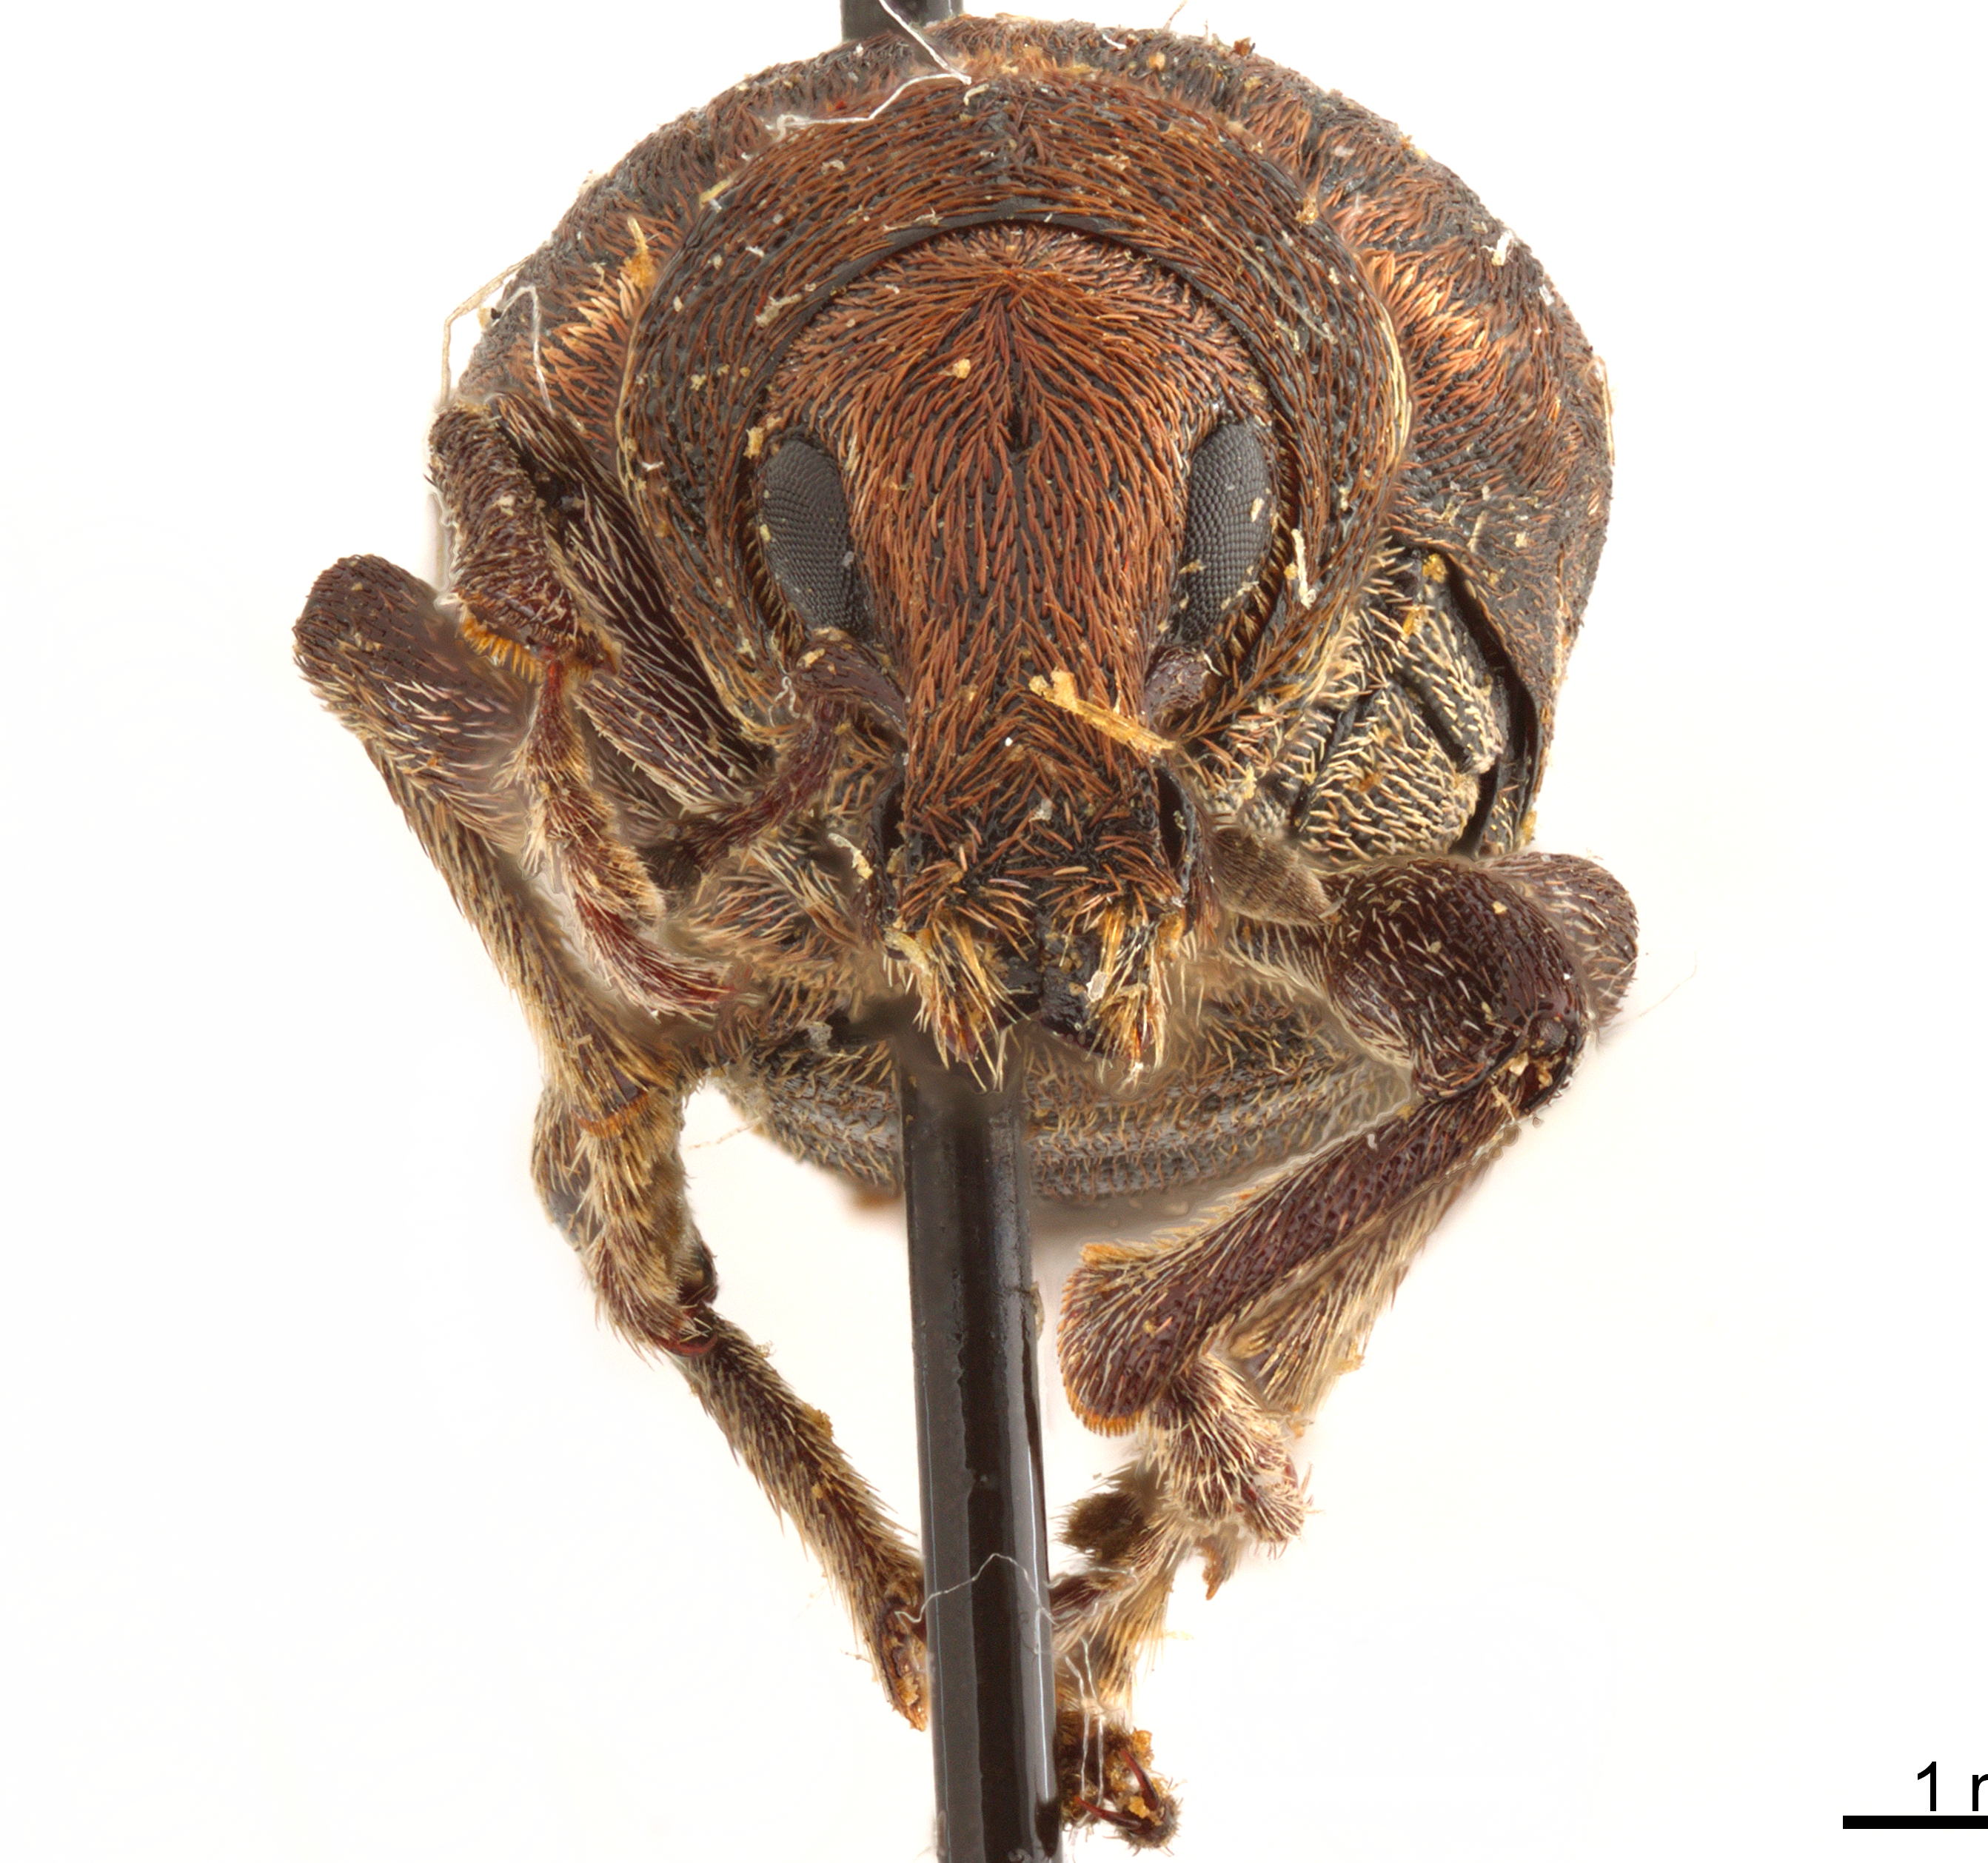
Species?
Trichalophus rudis
